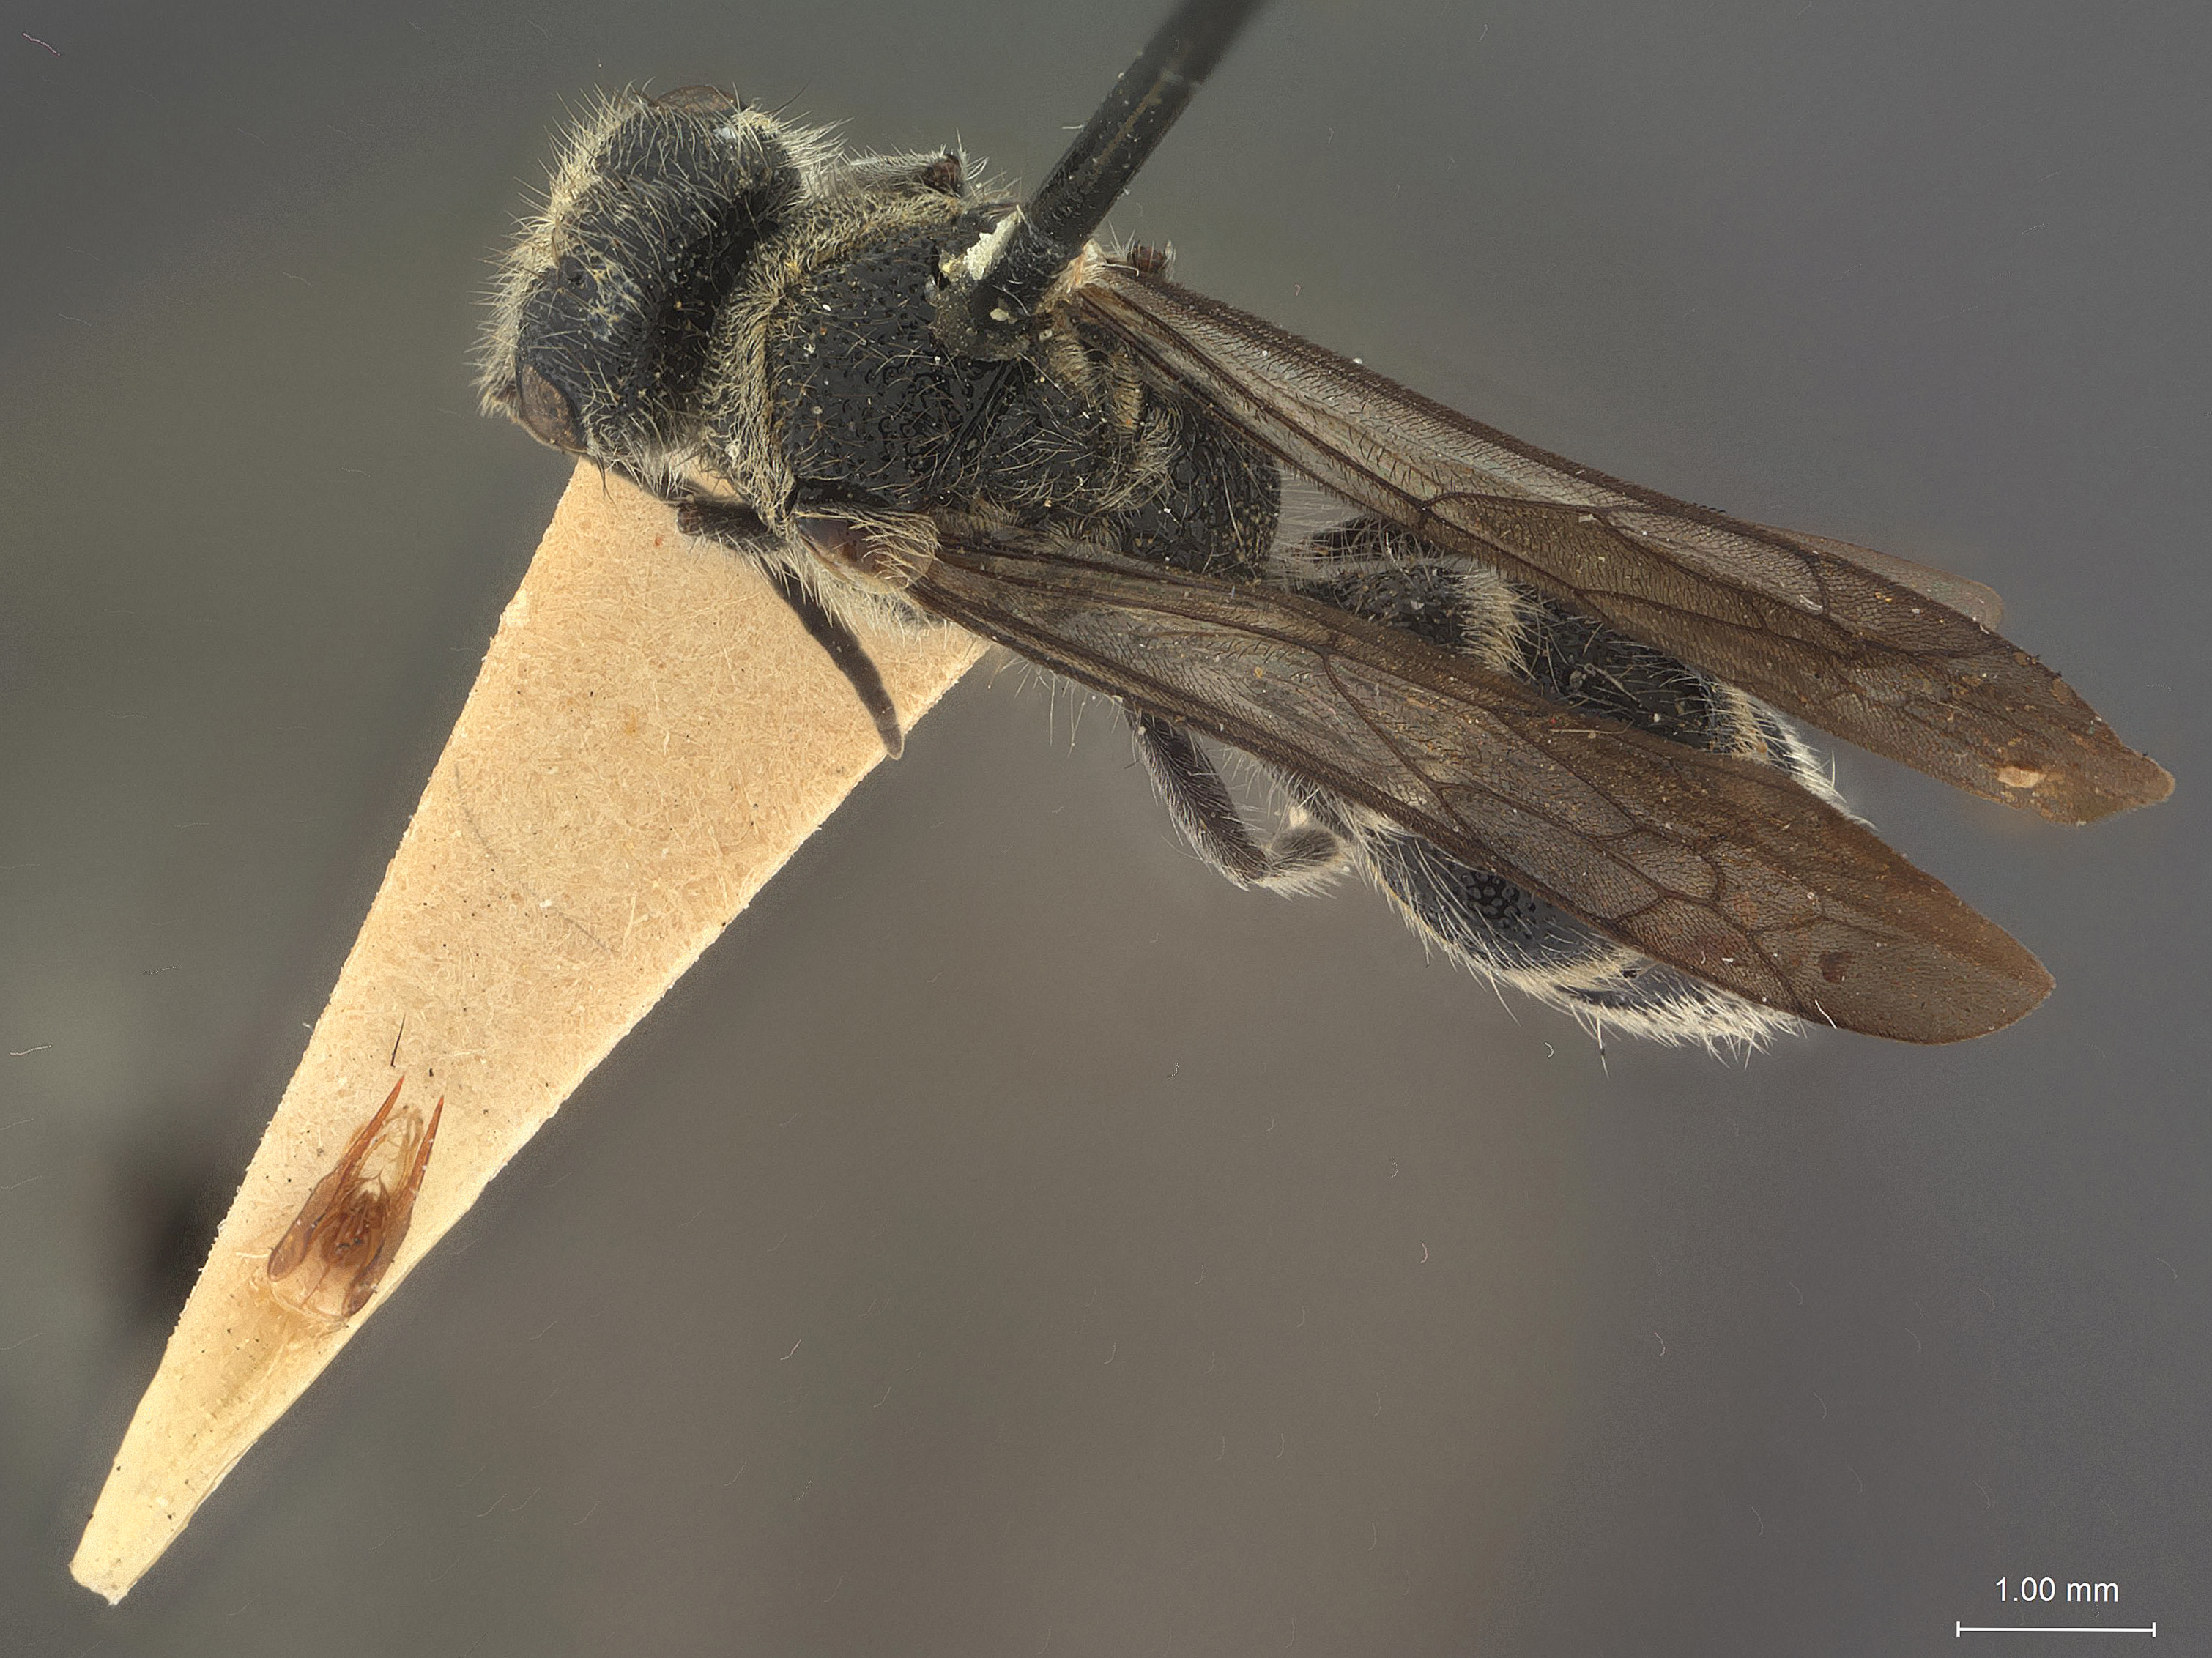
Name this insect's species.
Smicromyrme palawanensis
